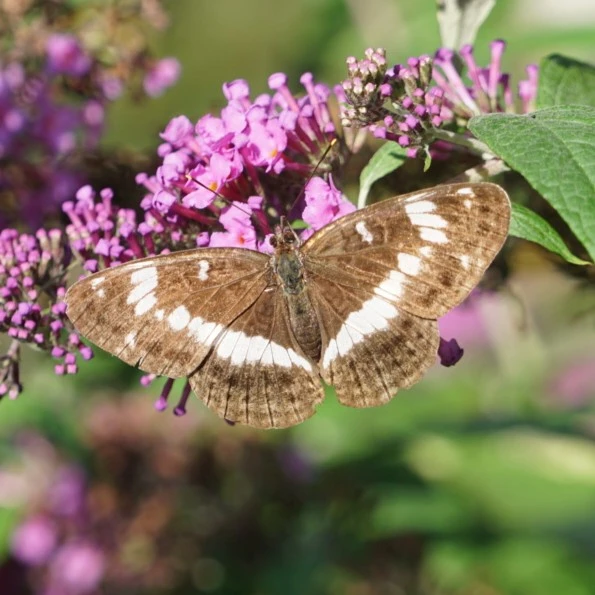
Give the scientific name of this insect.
Limenitis camilla (also Ladoga camilla)
